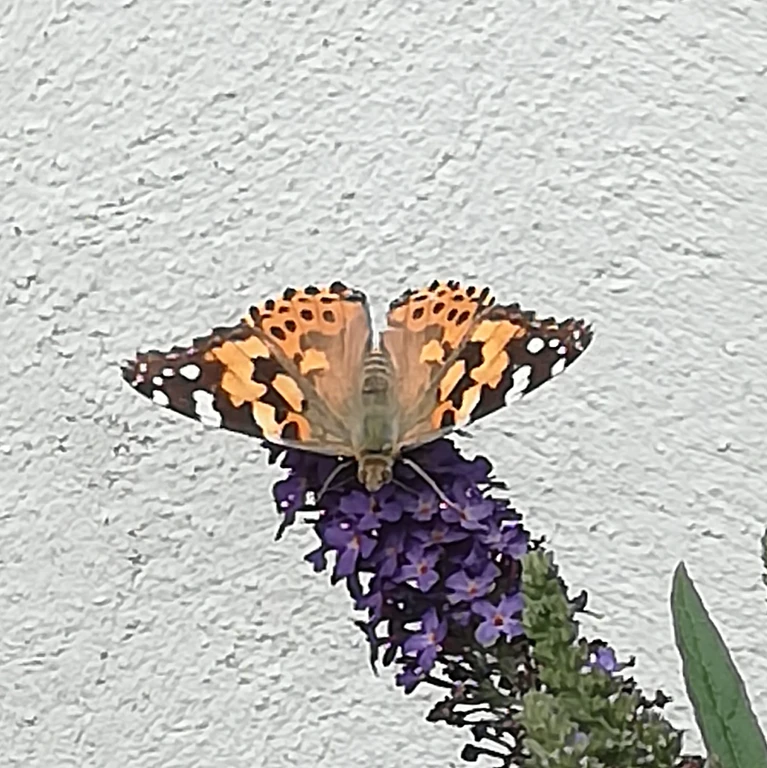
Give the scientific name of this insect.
Vanessa cardui
